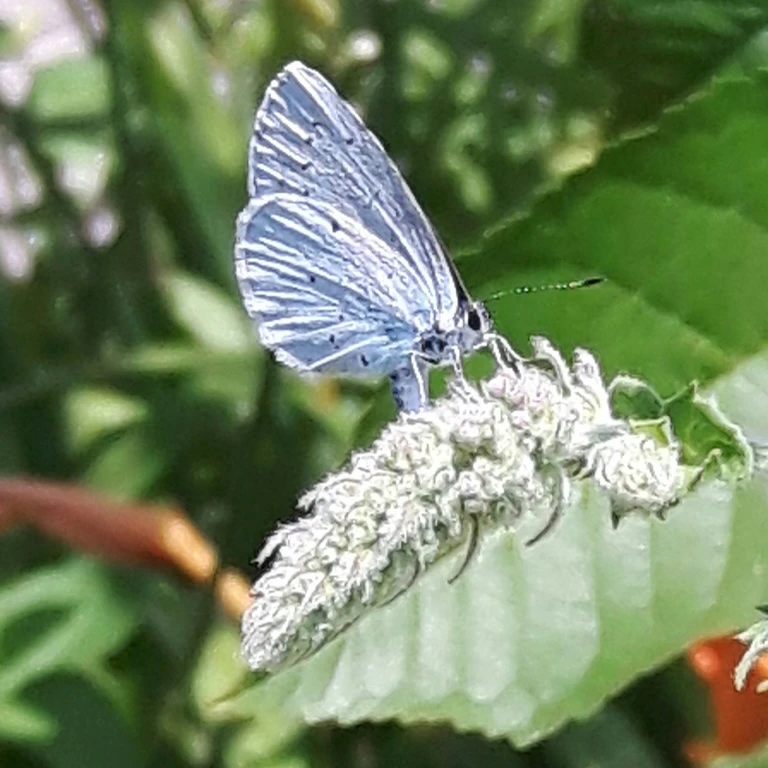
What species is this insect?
Celastrina argiolus
